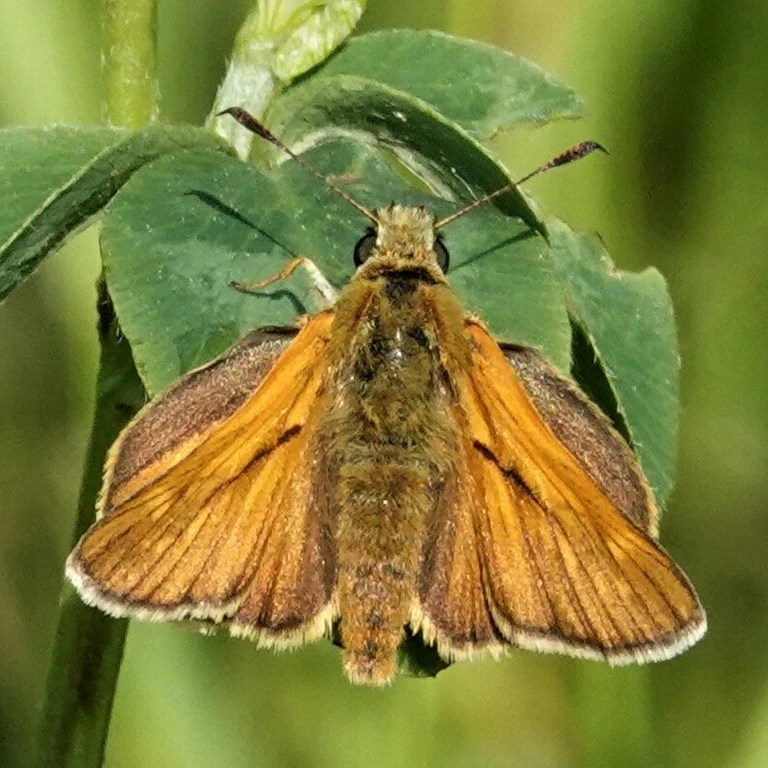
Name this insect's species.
Ochlodes sylvanus (also Ochlodes venata)
